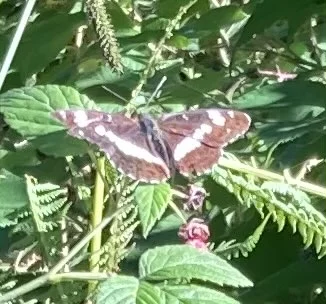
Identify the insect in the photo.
Limenitis camilla (also Ladoga camilla)
